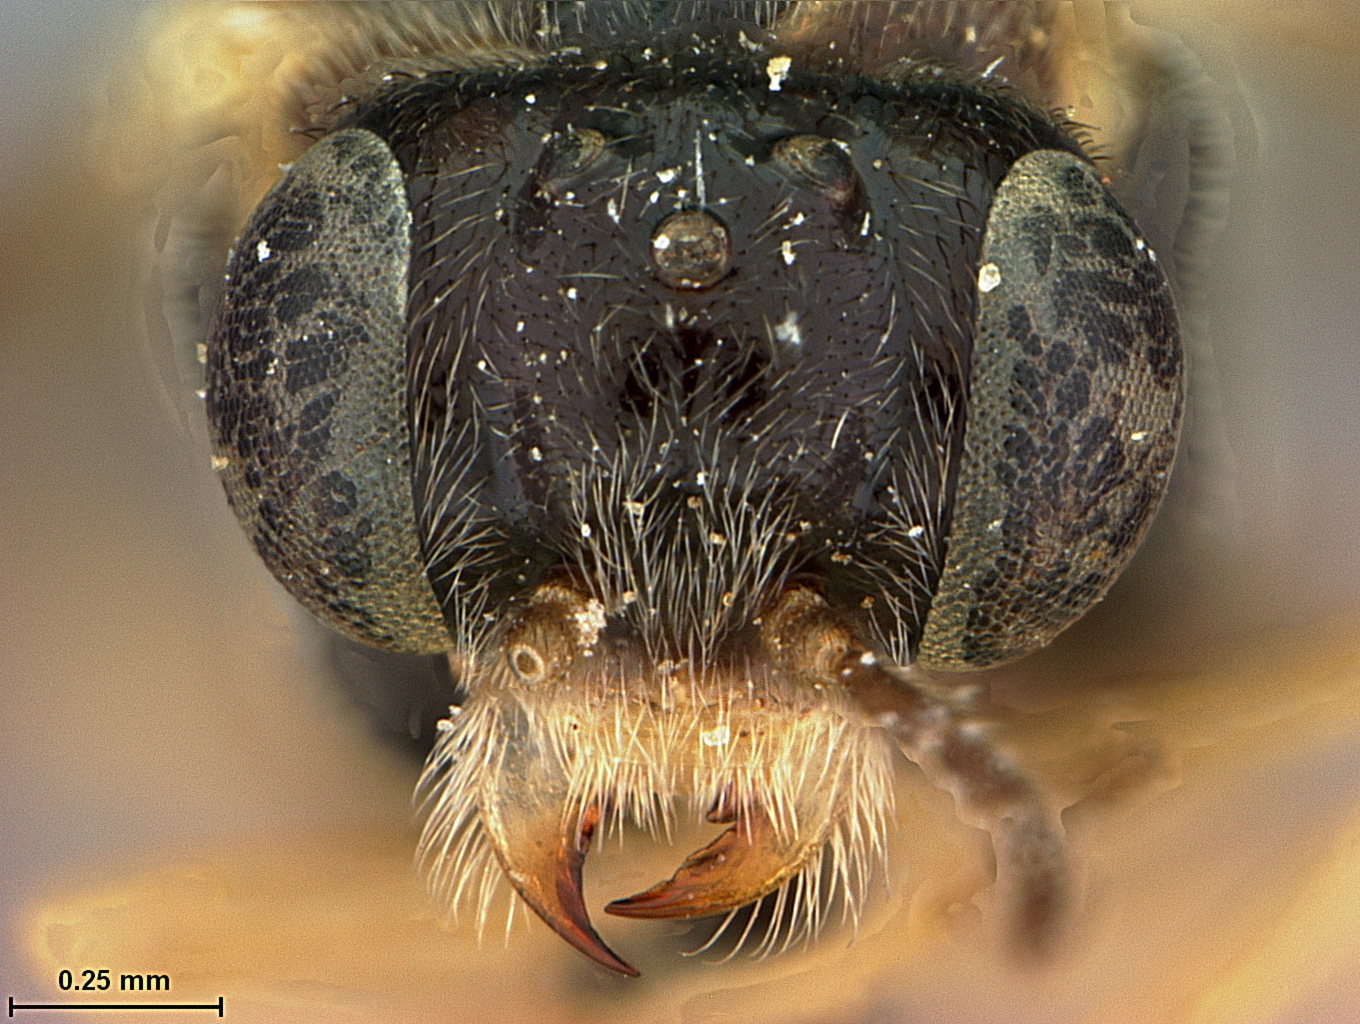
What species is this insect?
Acordulecera quercus
